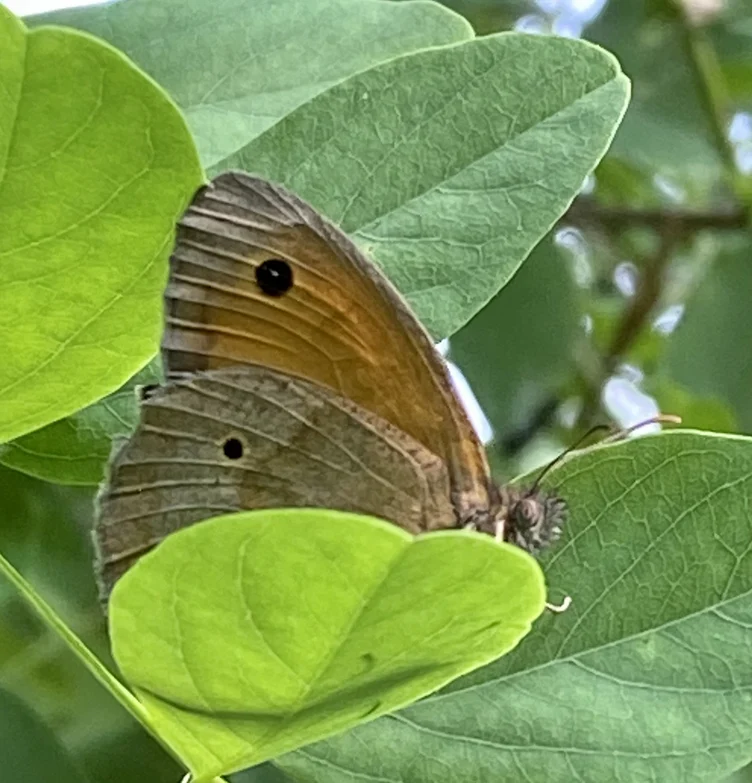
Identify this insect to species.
Maniola jurtina
